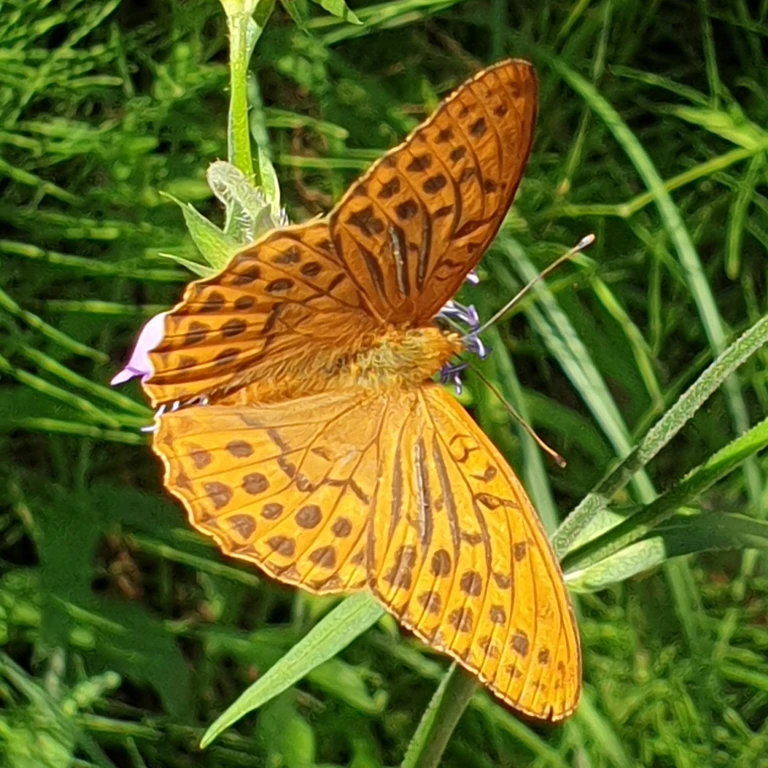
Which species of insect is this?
Argynnis paphia
